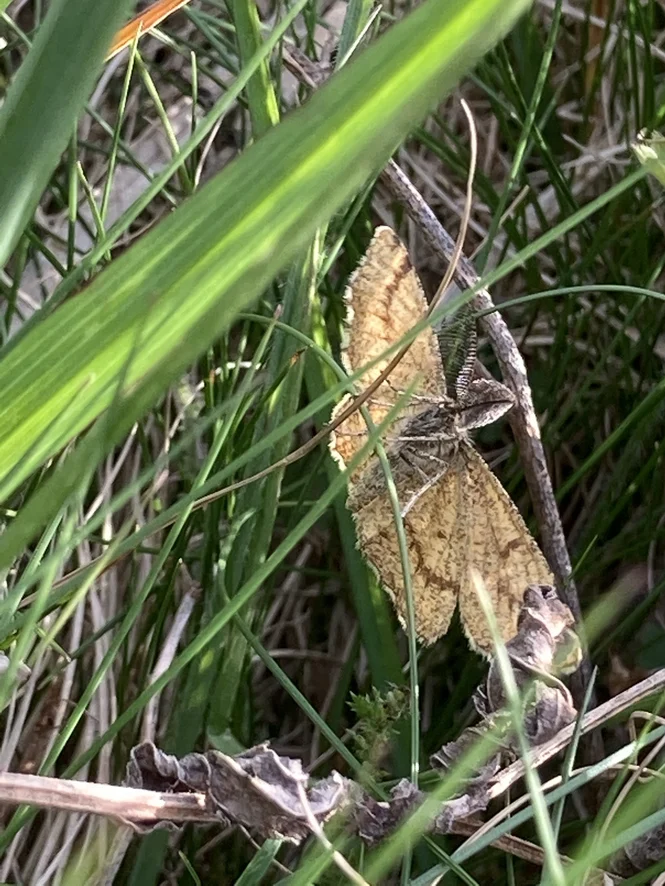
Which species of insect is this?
Ematurga atomaria
